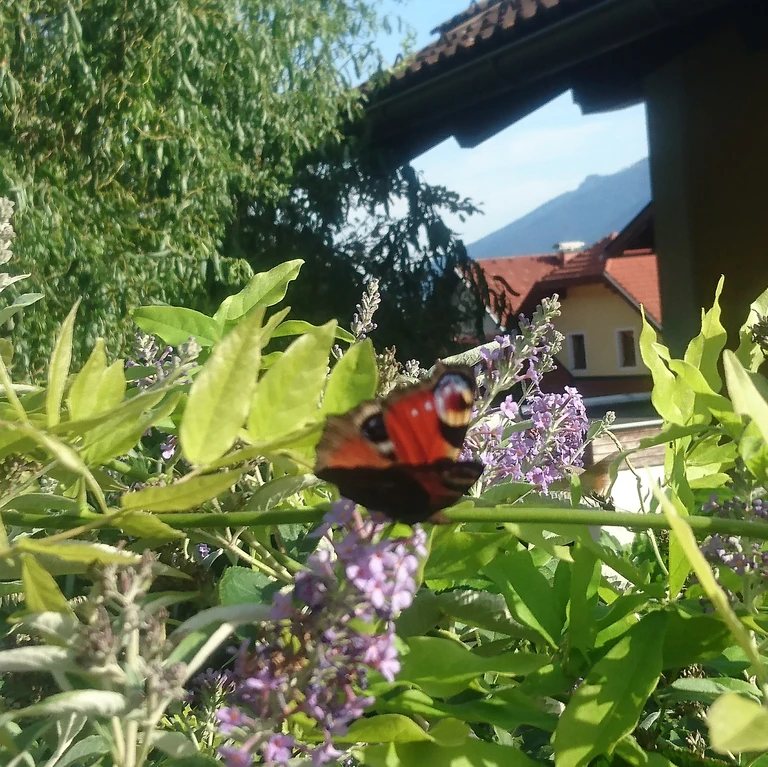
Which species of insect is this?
Aglais io
